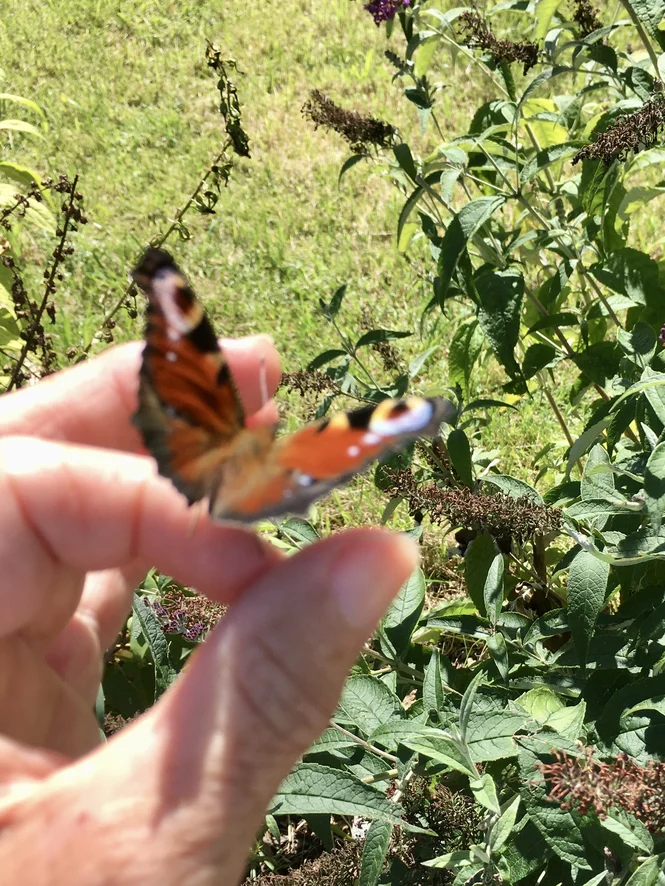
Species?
Aglais io
